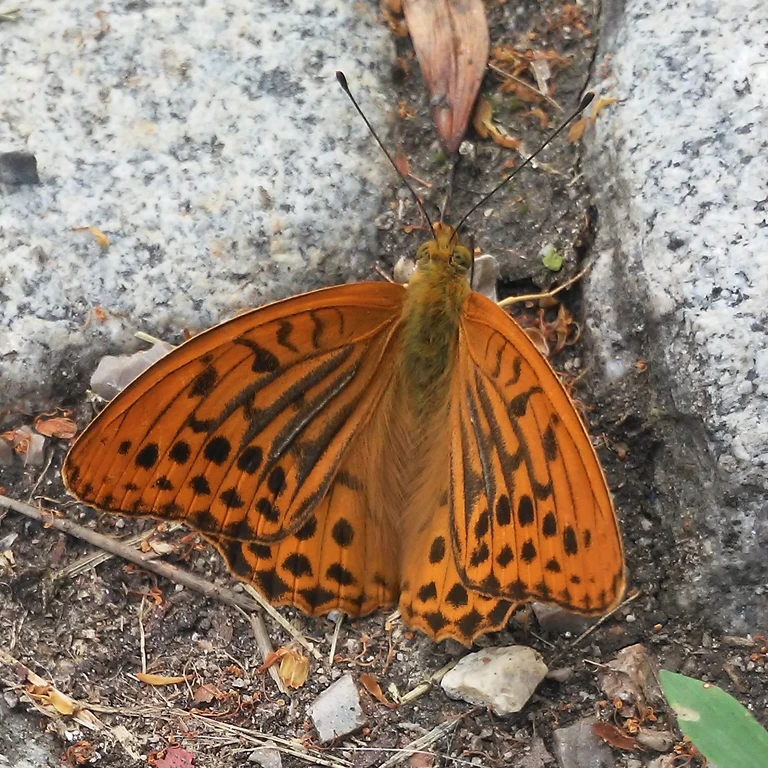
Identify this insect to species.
Argynnis paphia
